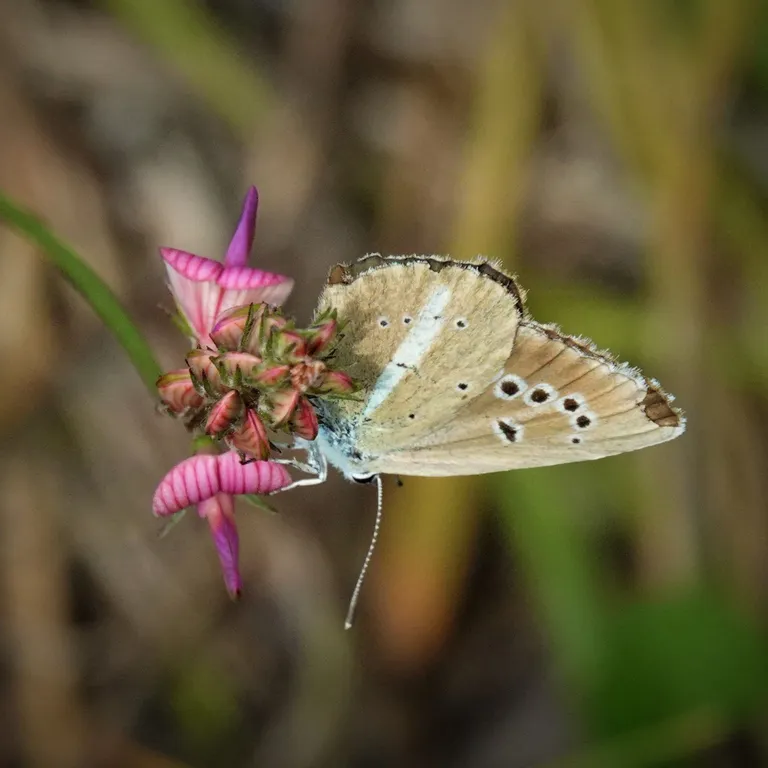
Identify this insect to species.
Polyommatus damon (also Agrodiaetus damon)
